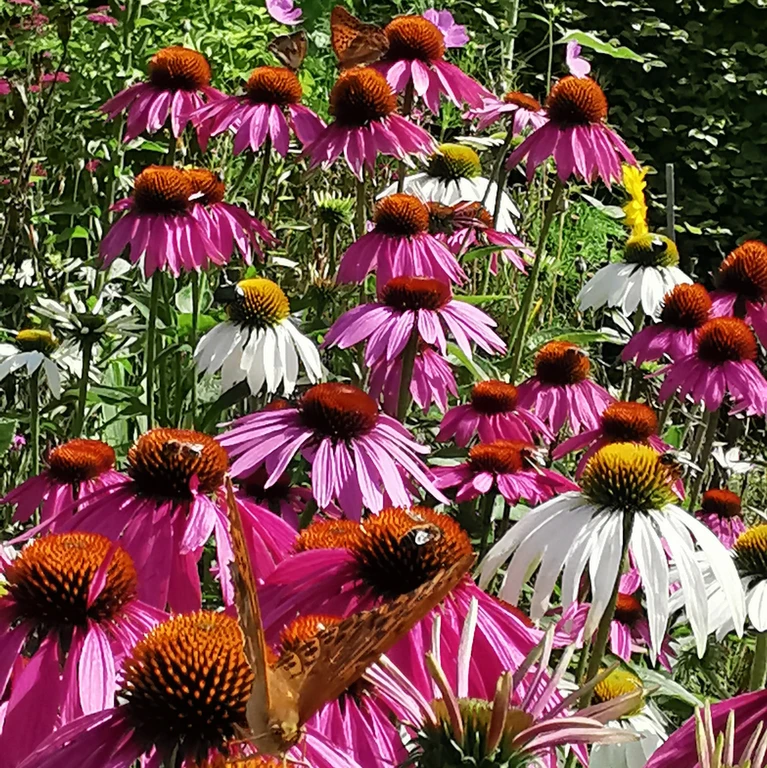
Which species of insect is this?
Argynnis paphia
